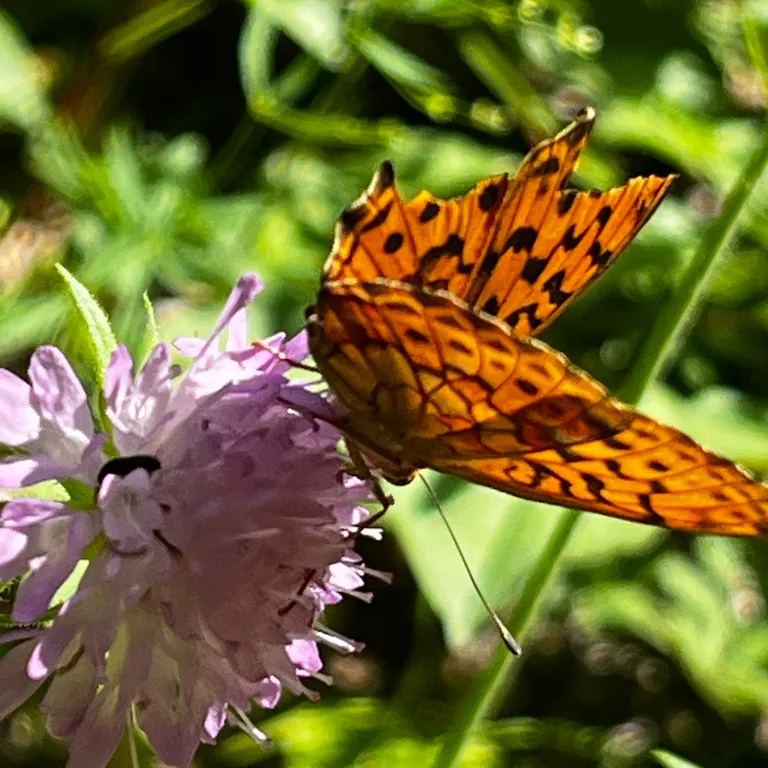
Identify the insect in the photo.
Brenthis daphne
